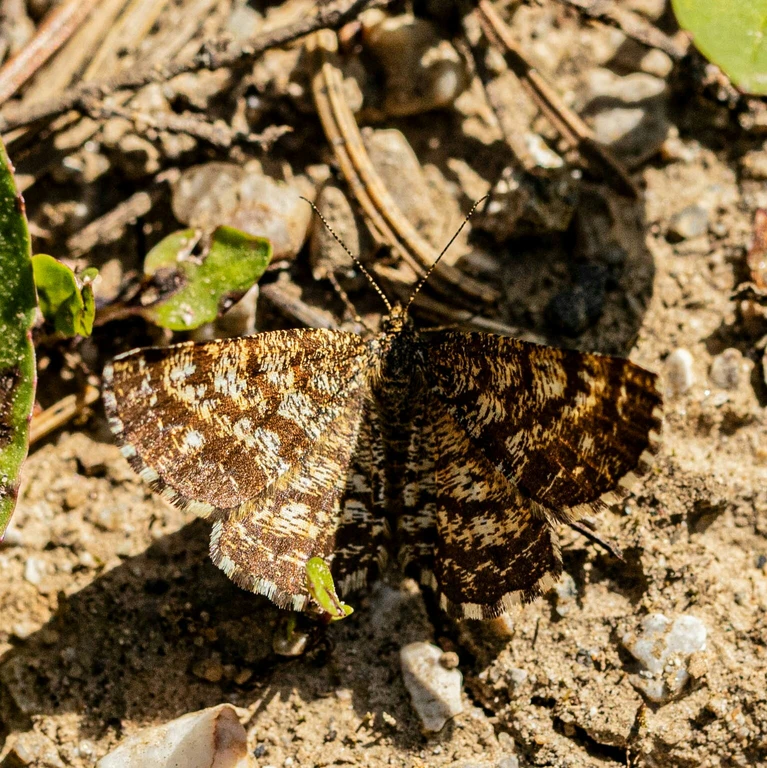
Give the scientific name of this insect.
Ematurga atomaria
